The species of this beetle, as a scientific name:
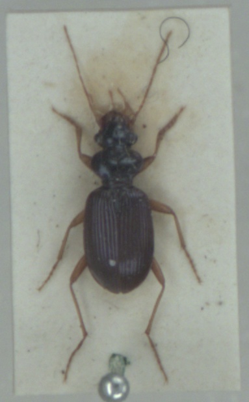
Leistus fulvibarbis
